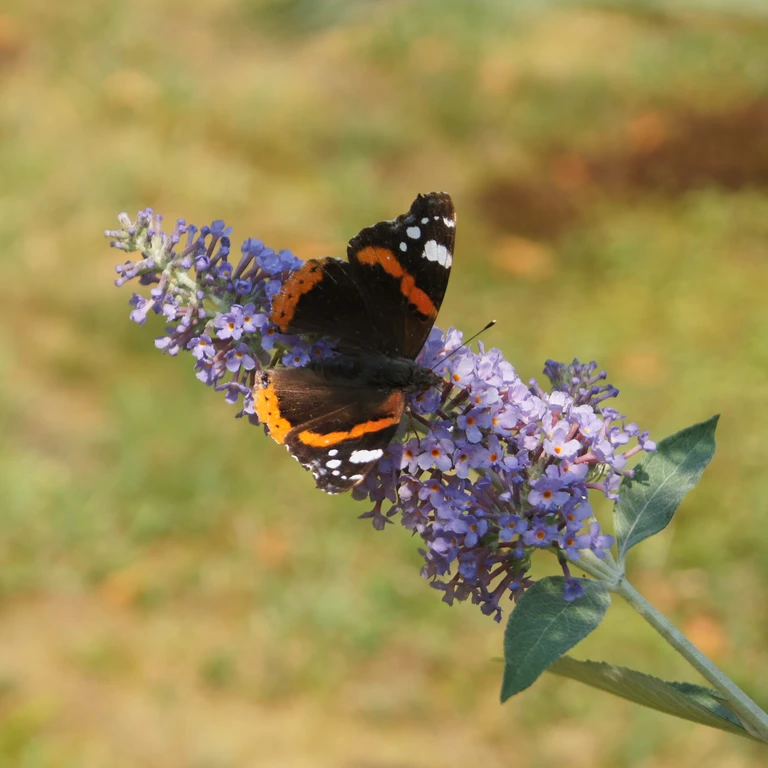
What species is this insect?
Vanessa atalanta
